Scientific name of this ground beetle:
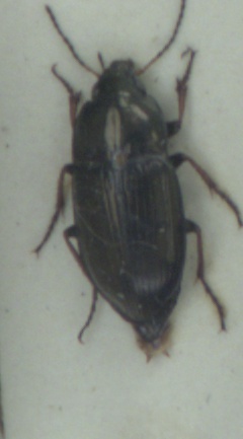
Amara plebeja
